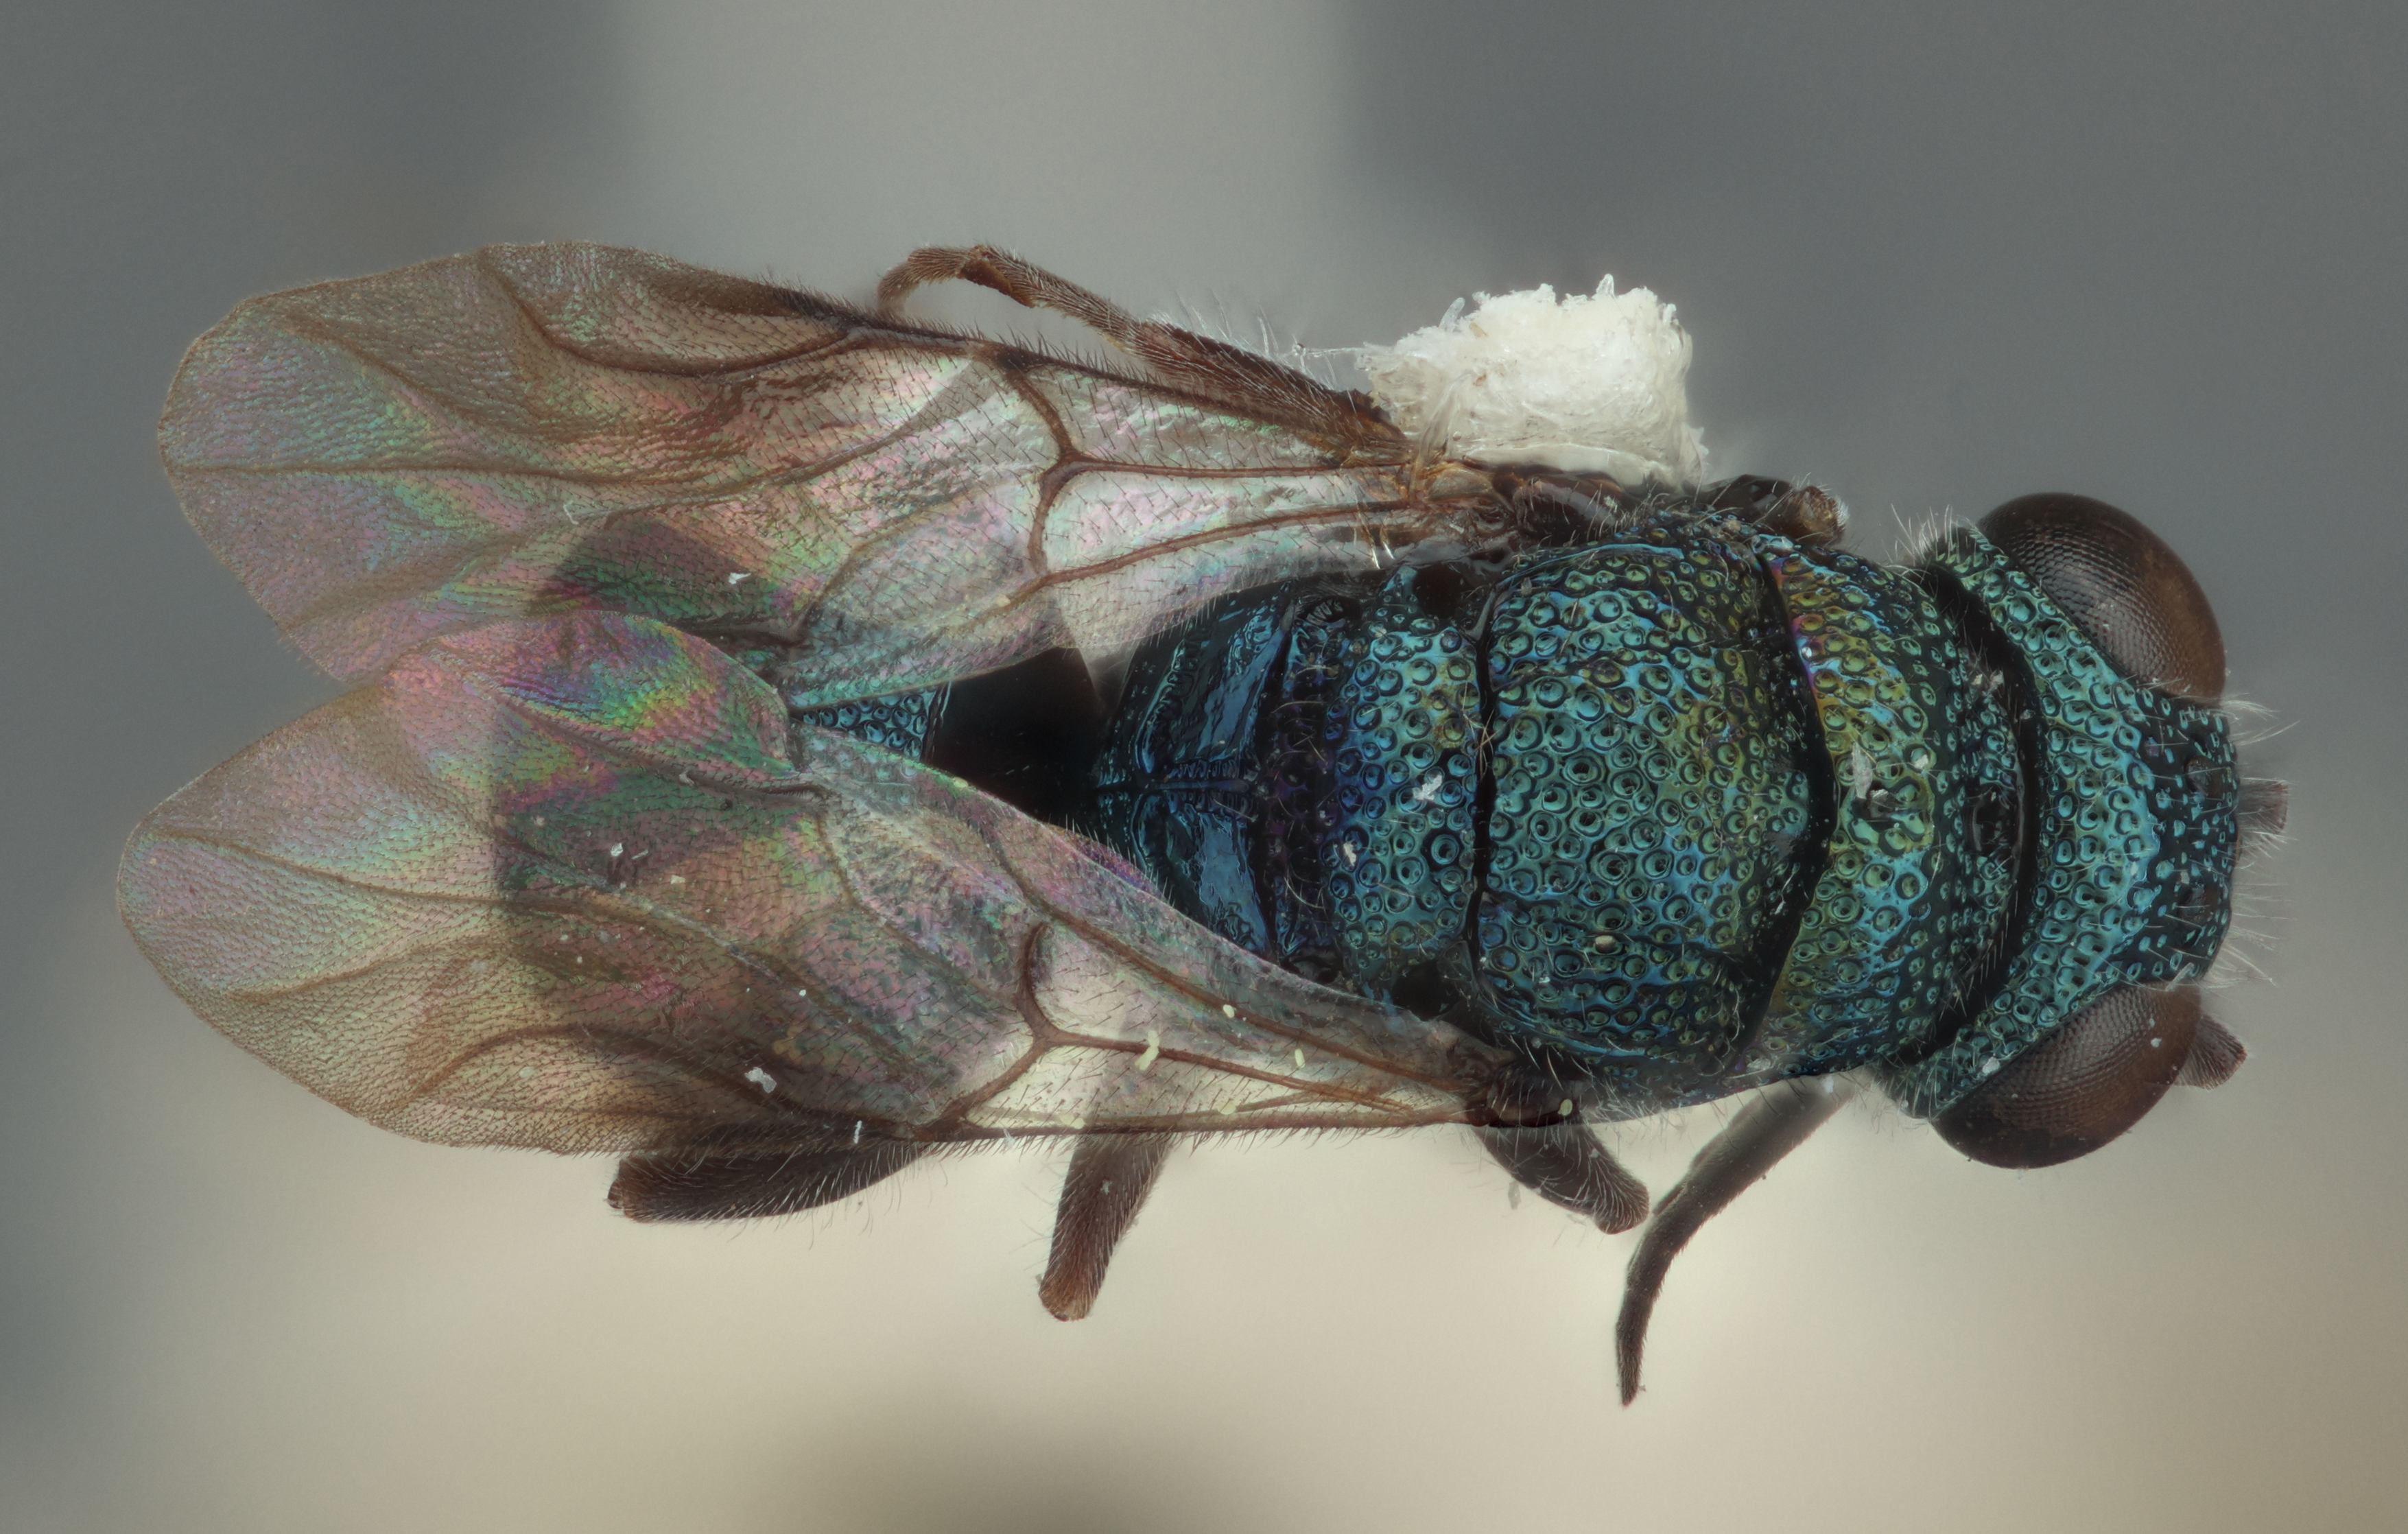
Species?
Duckeia vagabunda
